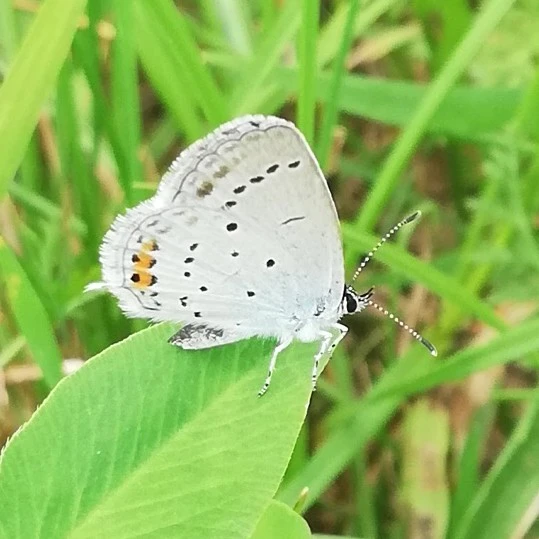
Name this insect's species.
Cupido argiades (also Elkalyce argiades)
